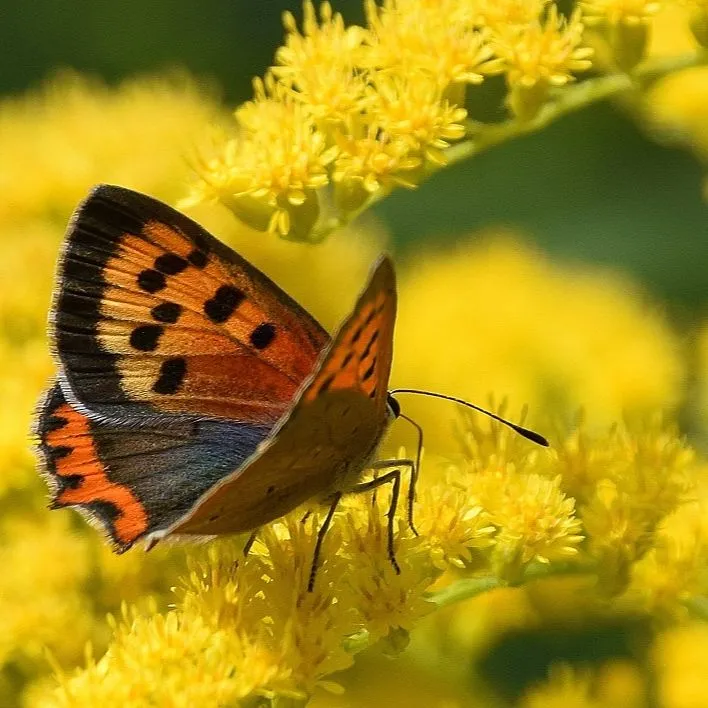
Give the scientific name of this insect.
Lycaena phlaeas
